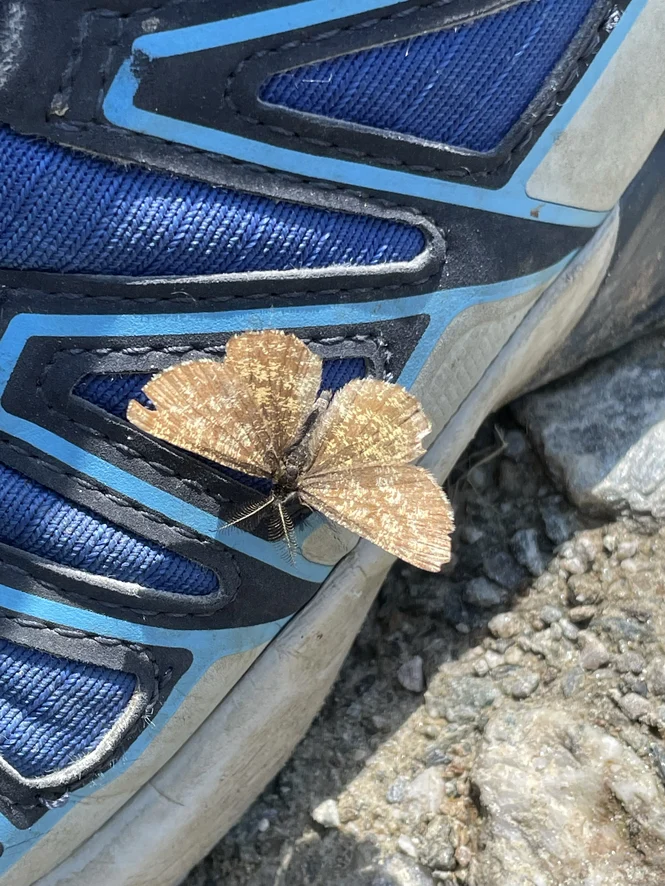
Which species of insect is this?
Ematurga atomaria
